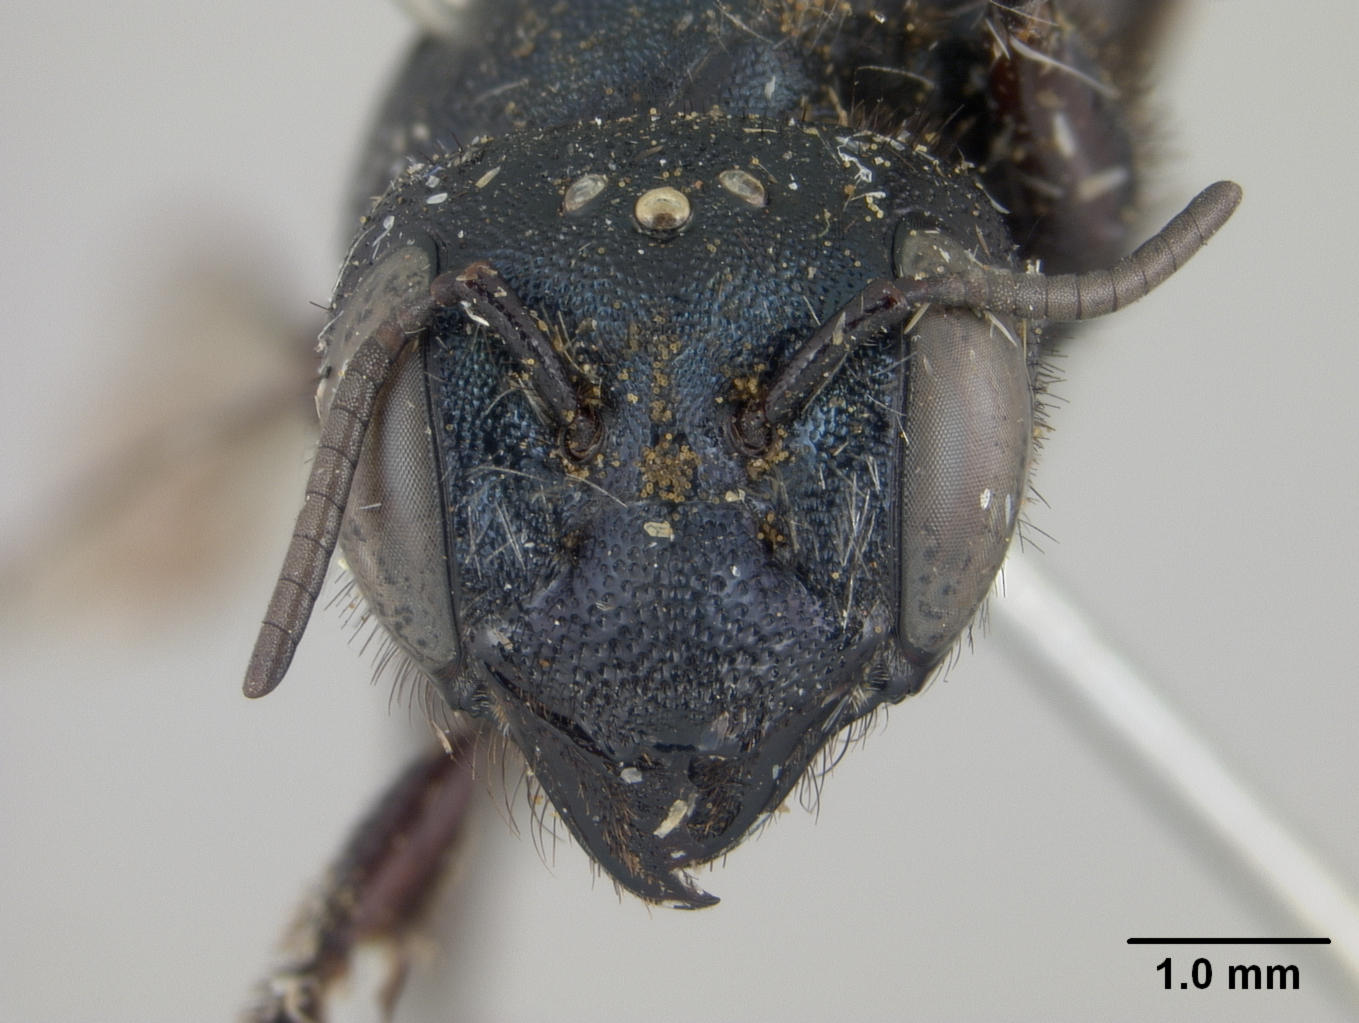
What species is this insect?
Osmia grinnelli
